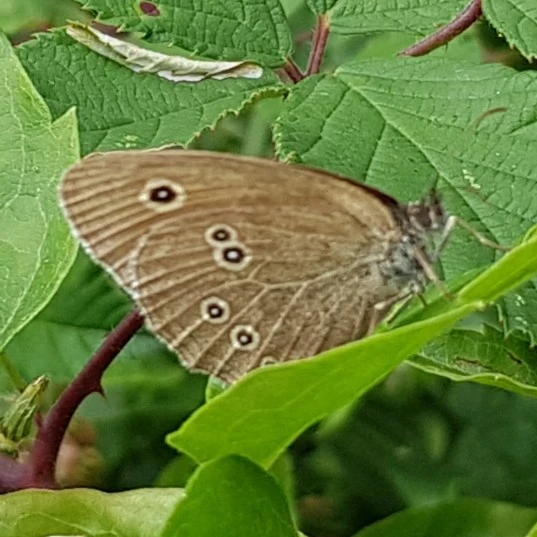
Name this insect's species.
Aphantopus hyperantus
